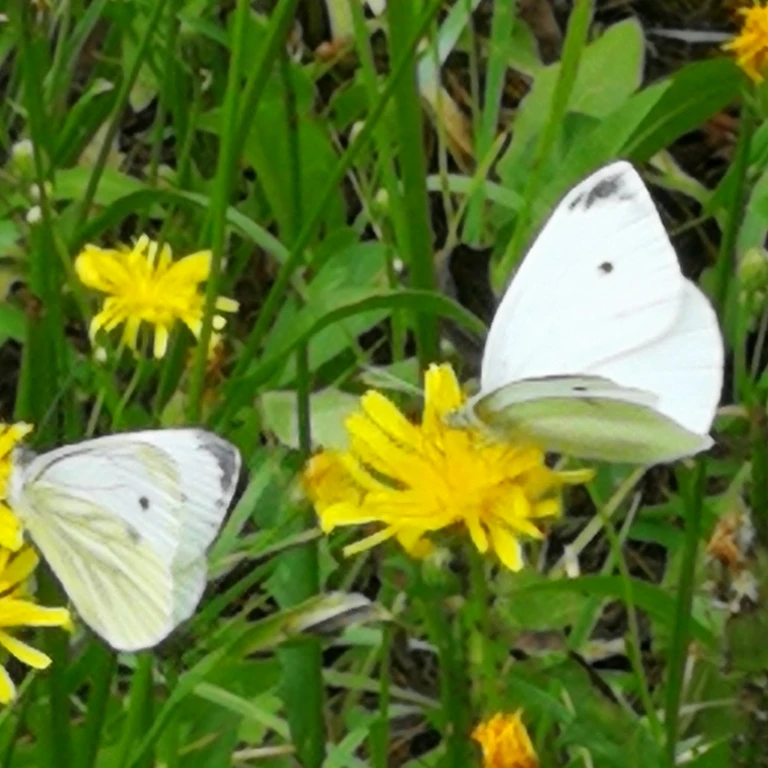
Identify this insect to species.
Pieris rapae
